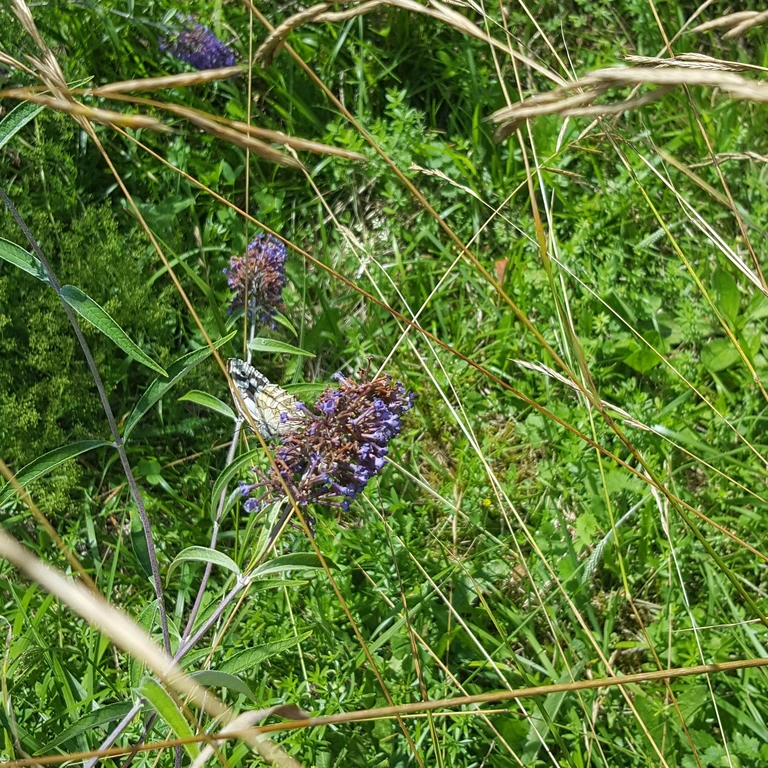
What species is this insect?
Melanargia galathea
